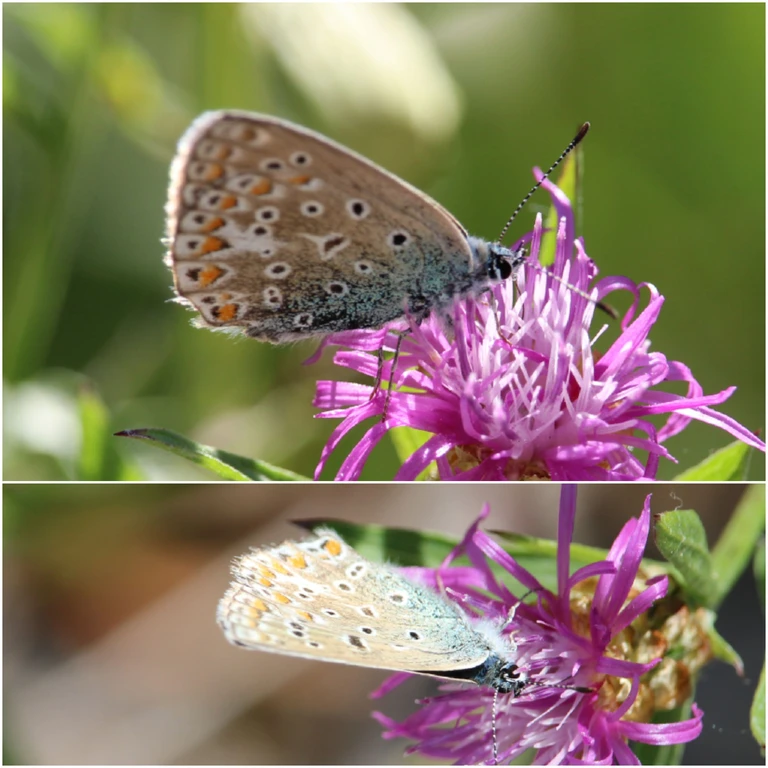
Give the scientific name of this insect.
Polyommatus icarus
